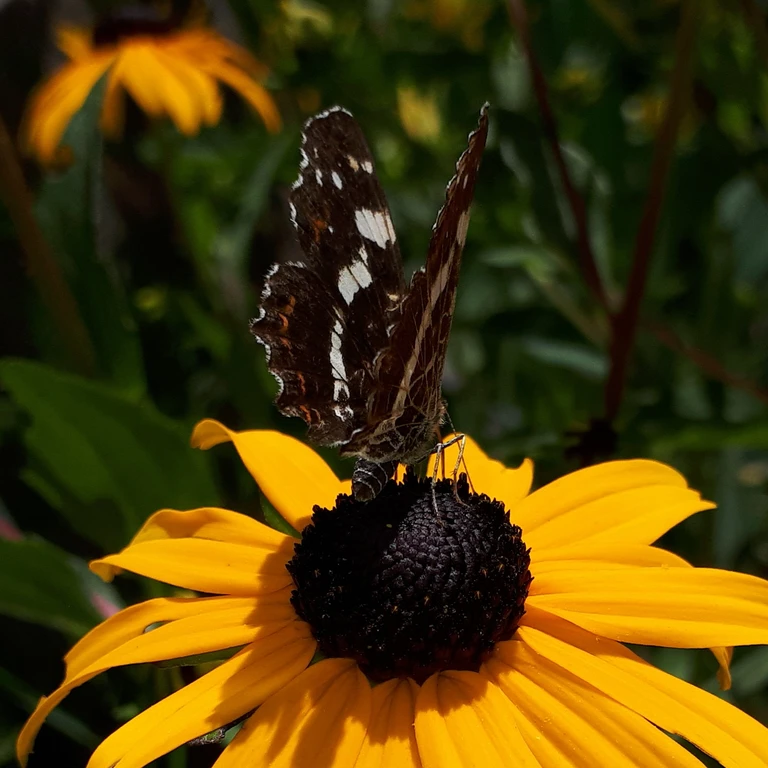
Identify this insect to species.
Araschnia levana
